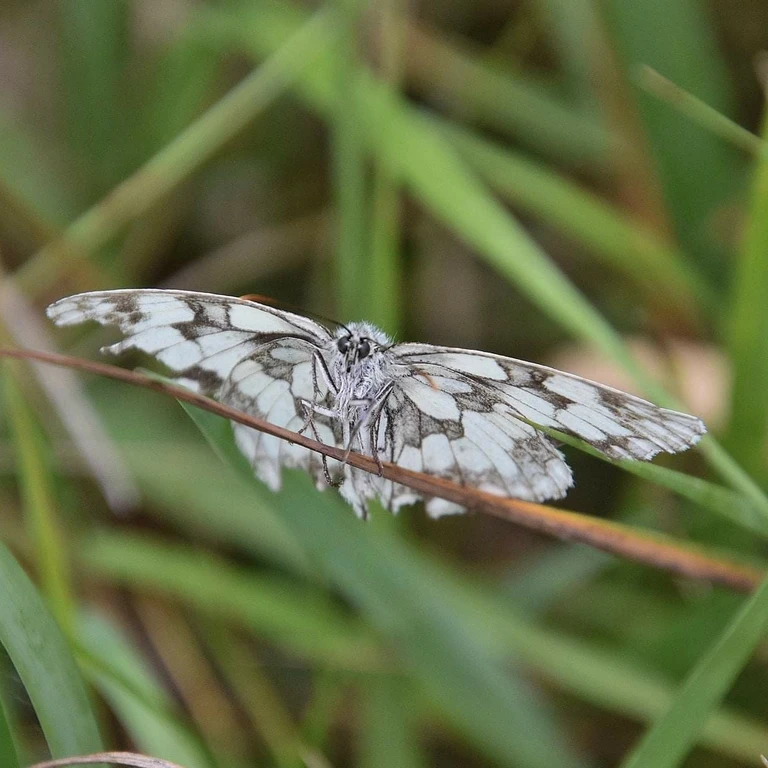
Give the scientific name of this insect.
Melanargia galathea
